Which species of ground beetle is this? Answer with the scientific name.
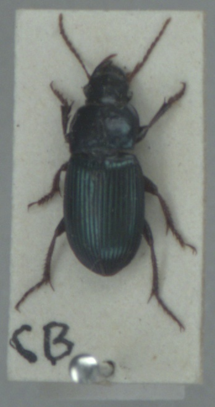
Harpalus rubripes
